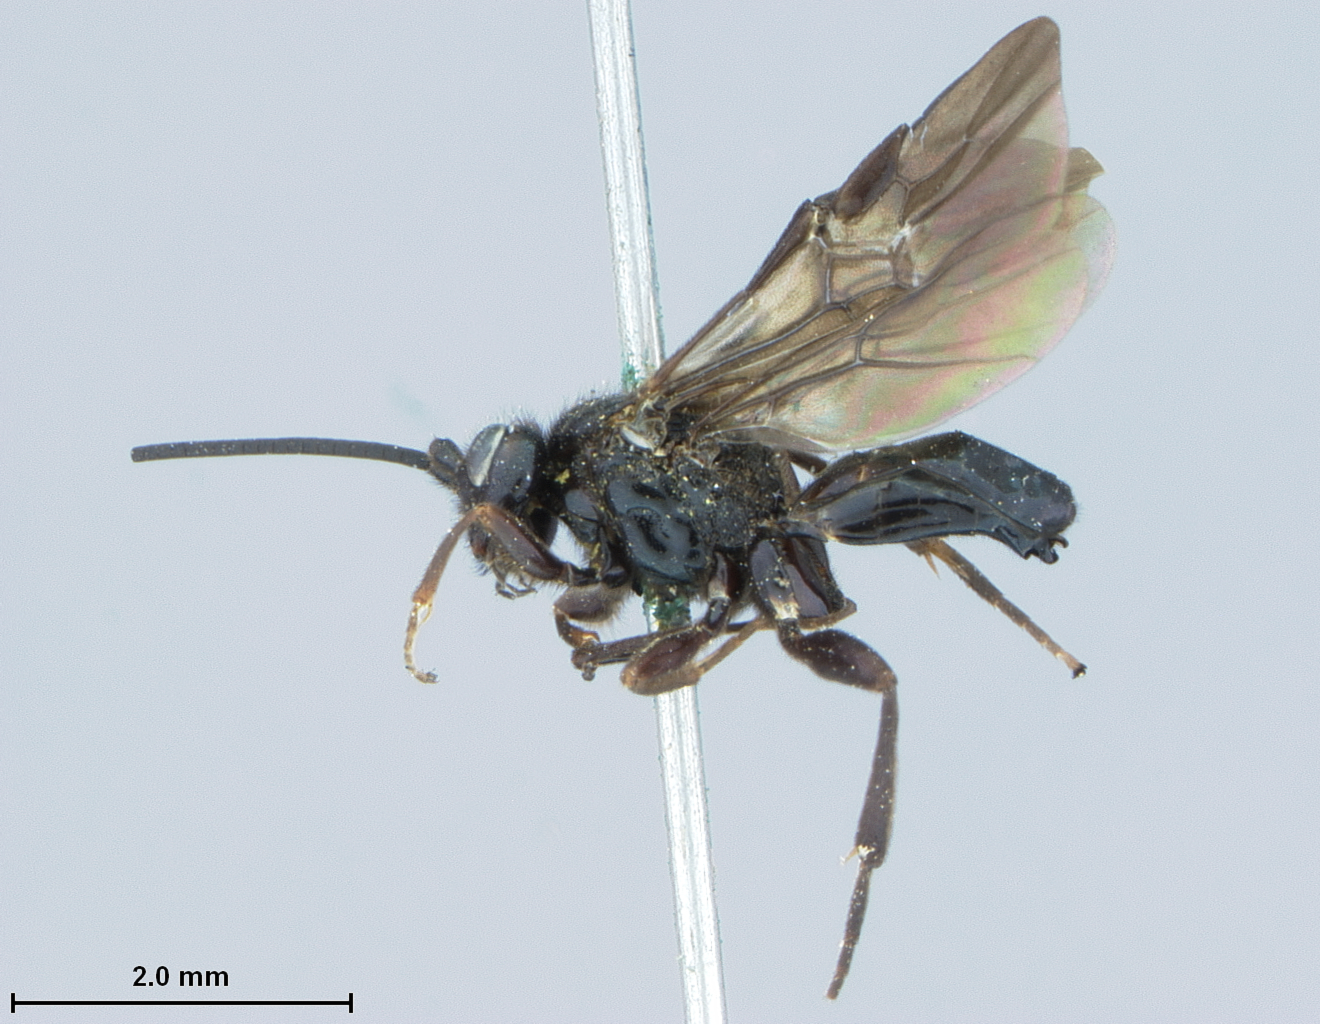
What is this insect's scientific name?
Toxoneura pluto
